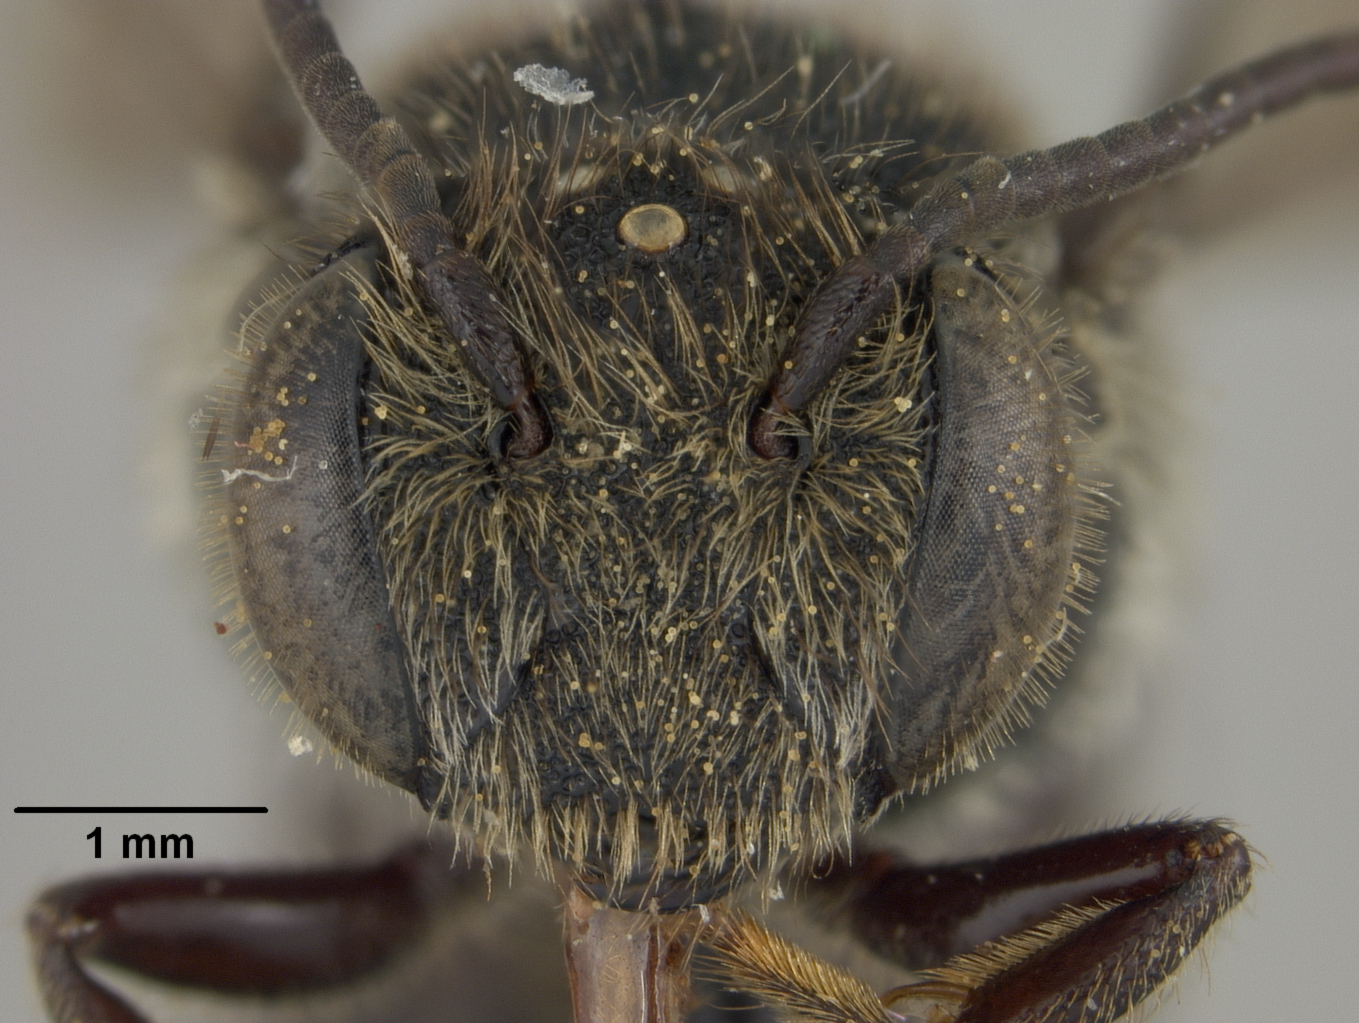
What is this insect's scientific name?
Coelioxys rufescens
